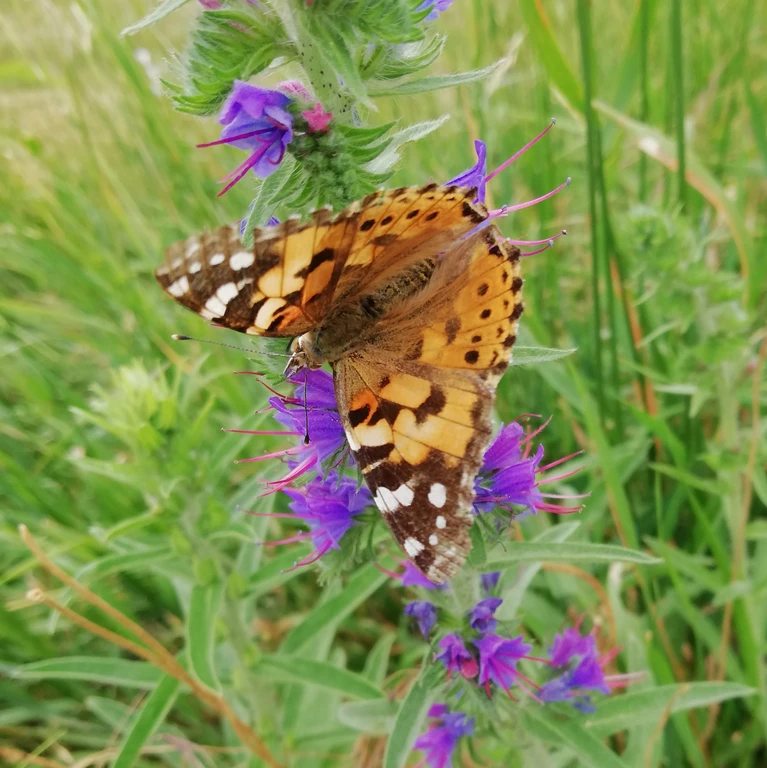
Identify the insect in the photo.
Vanessa cardui
